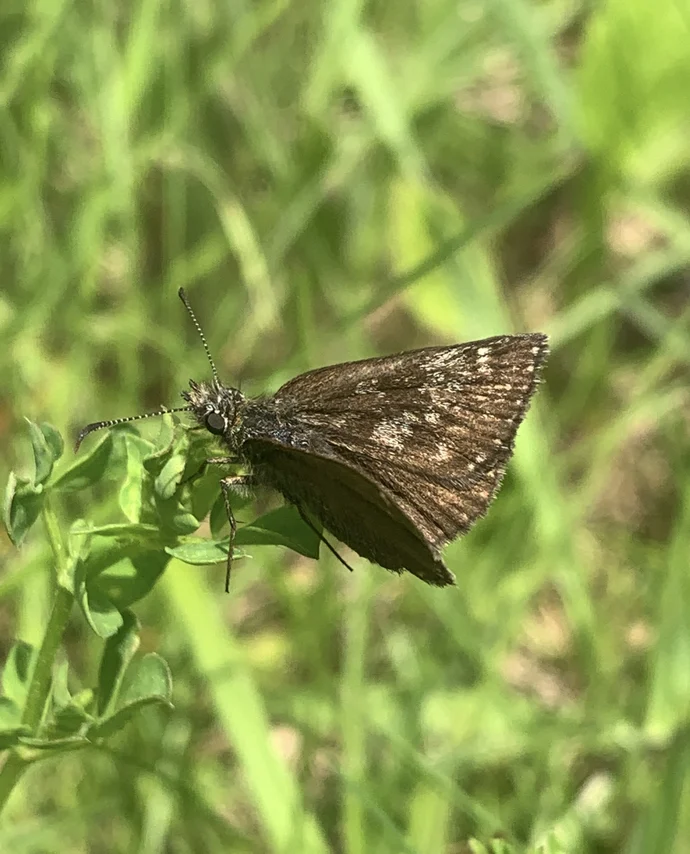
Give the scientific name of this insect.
Erynnis tages
